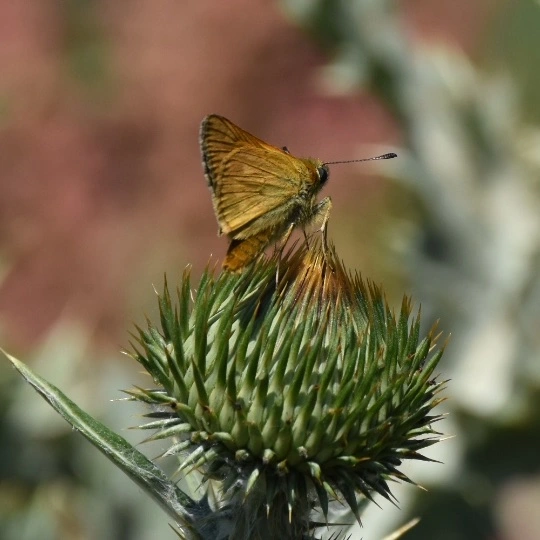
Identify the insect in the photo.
Ochlodes sylvanus (also Ochlodes venata)
